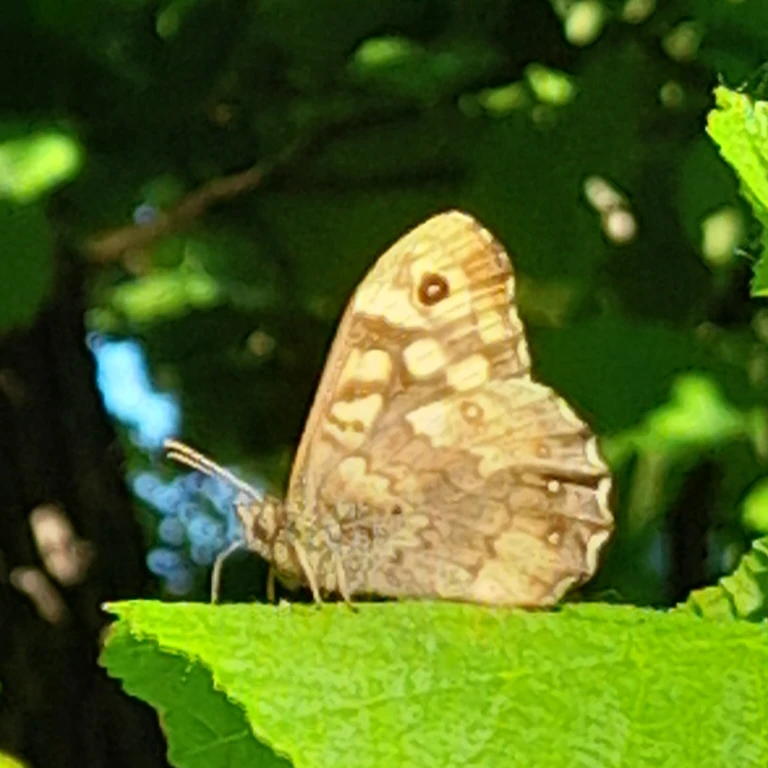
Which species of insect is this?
Pararge aegeria
